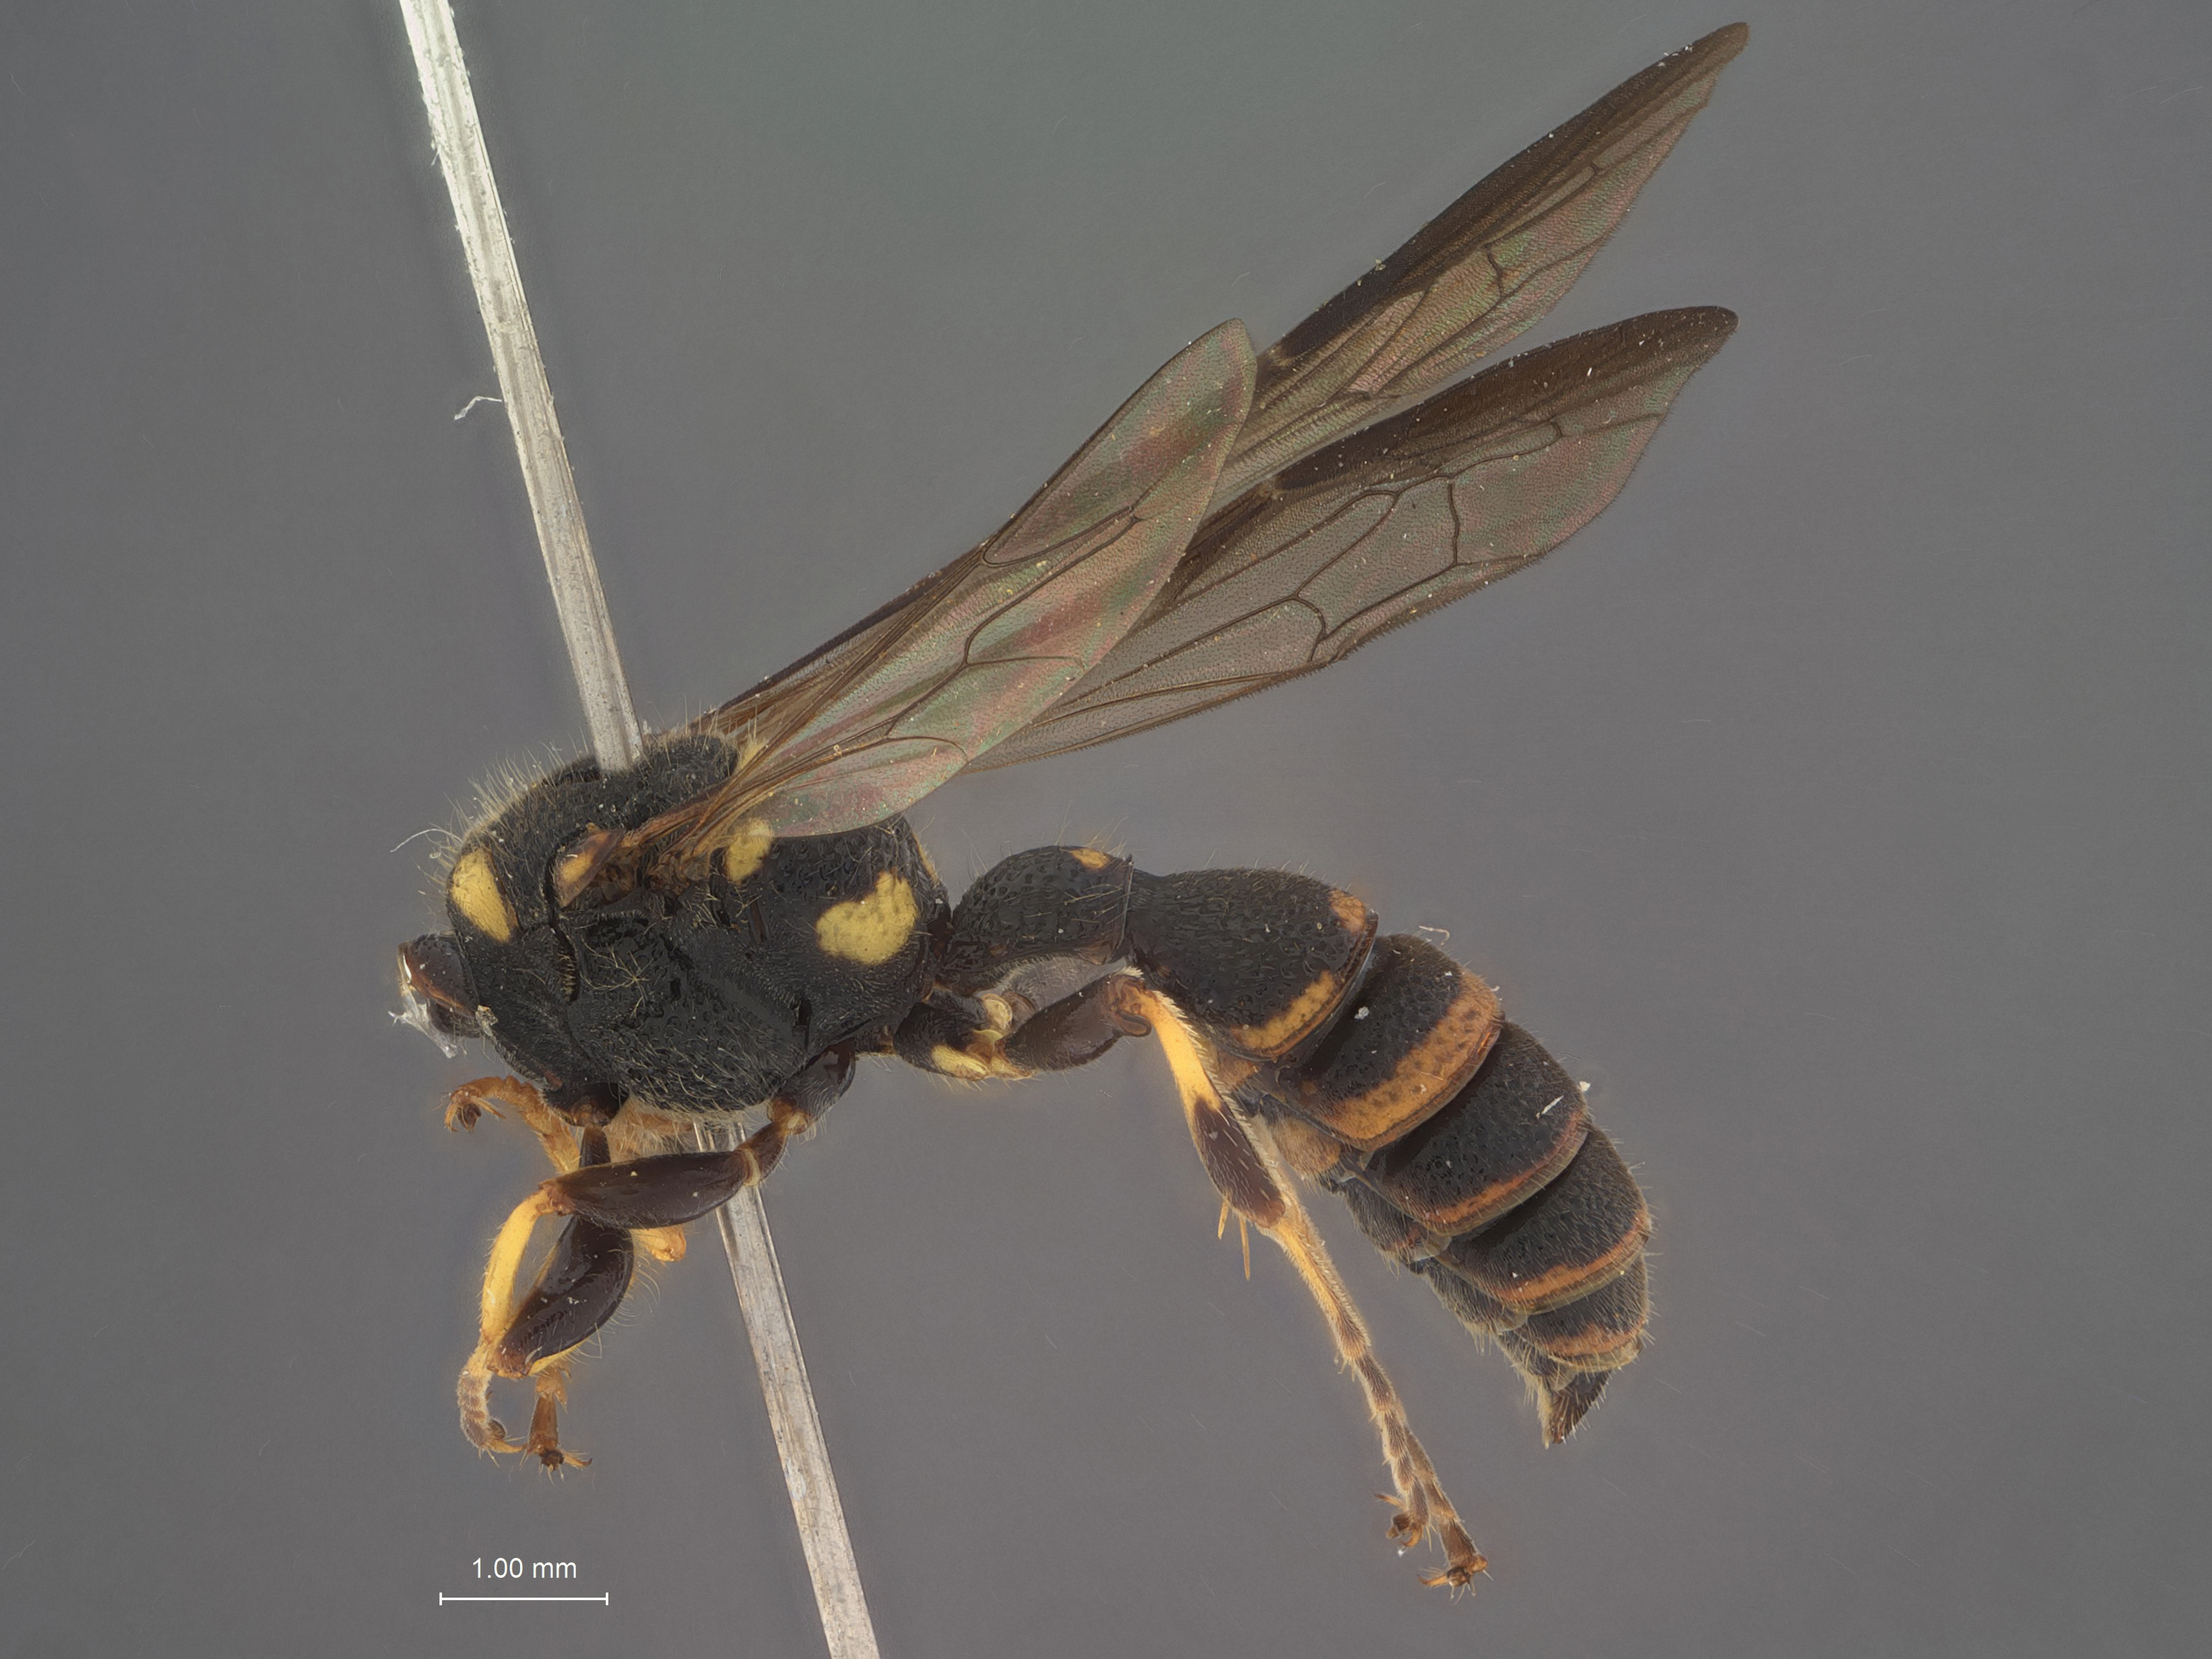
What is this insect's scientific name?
Cerceris mindanaonis
